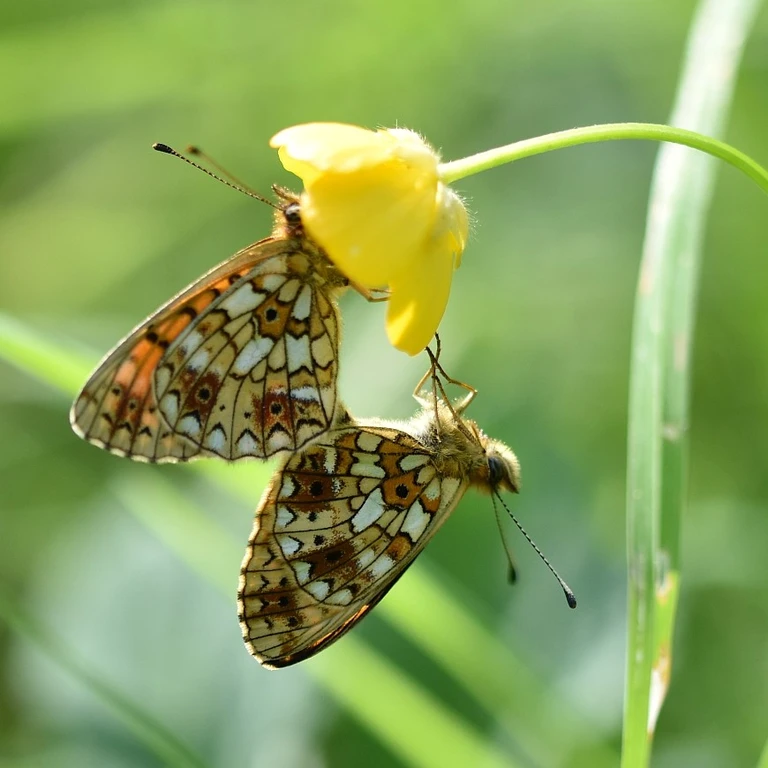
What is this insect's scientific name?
Boloria selene
